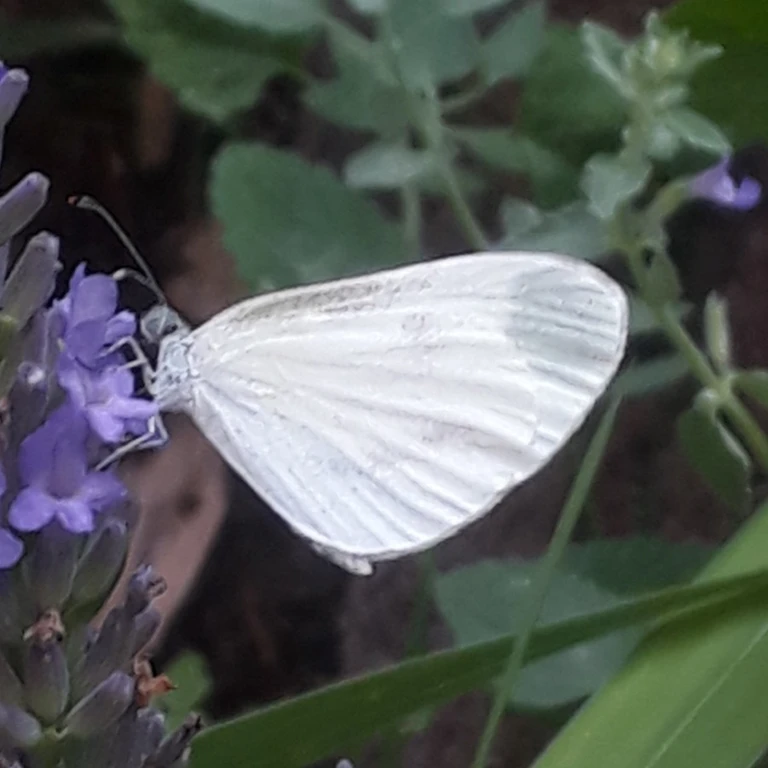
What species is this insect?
Leptidea sinapis/juvernica
